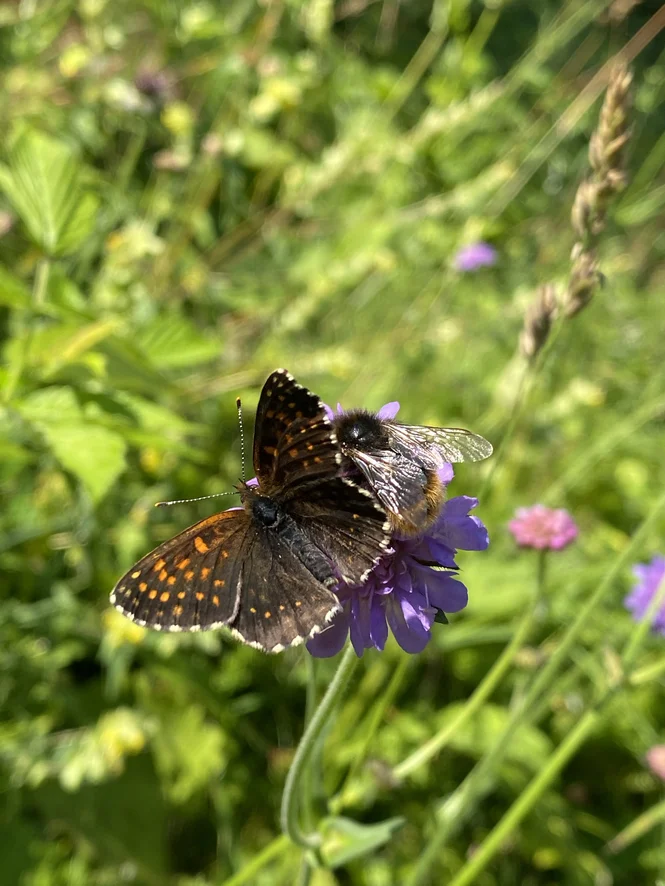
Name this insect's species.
Melitaea diamina
